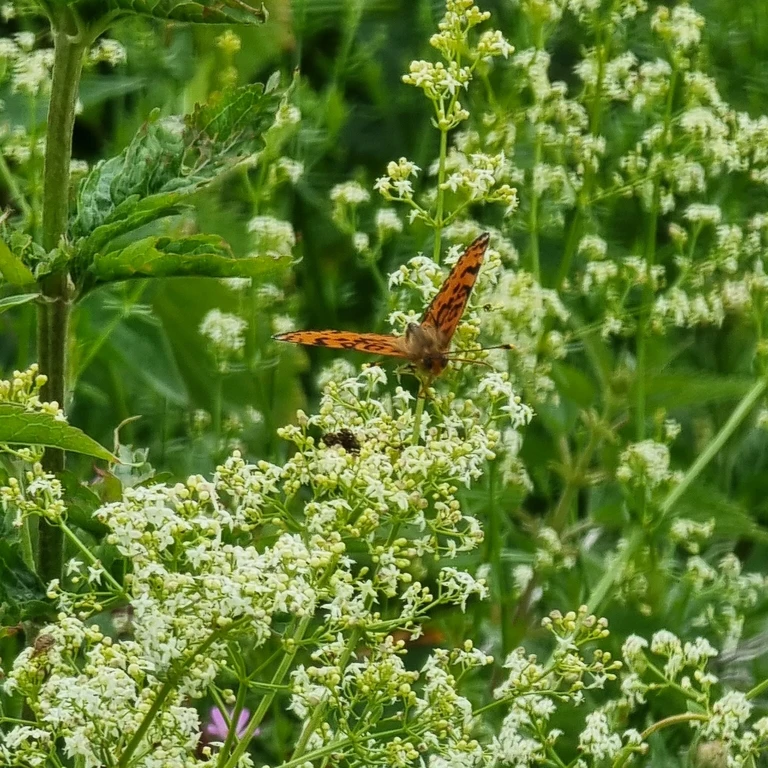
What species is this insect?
Melitaea didyma
